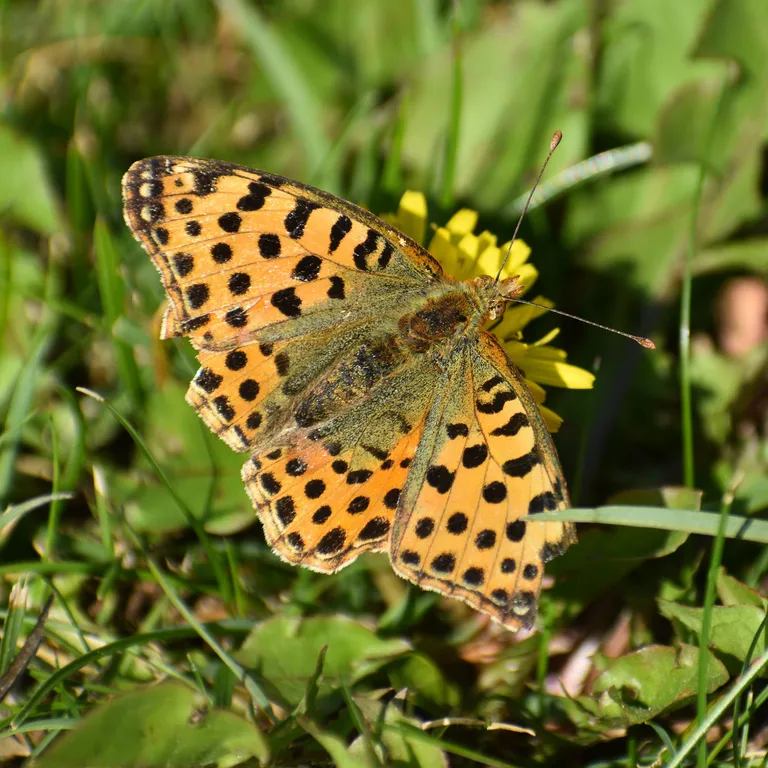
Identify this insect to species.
Issoria lathonia
